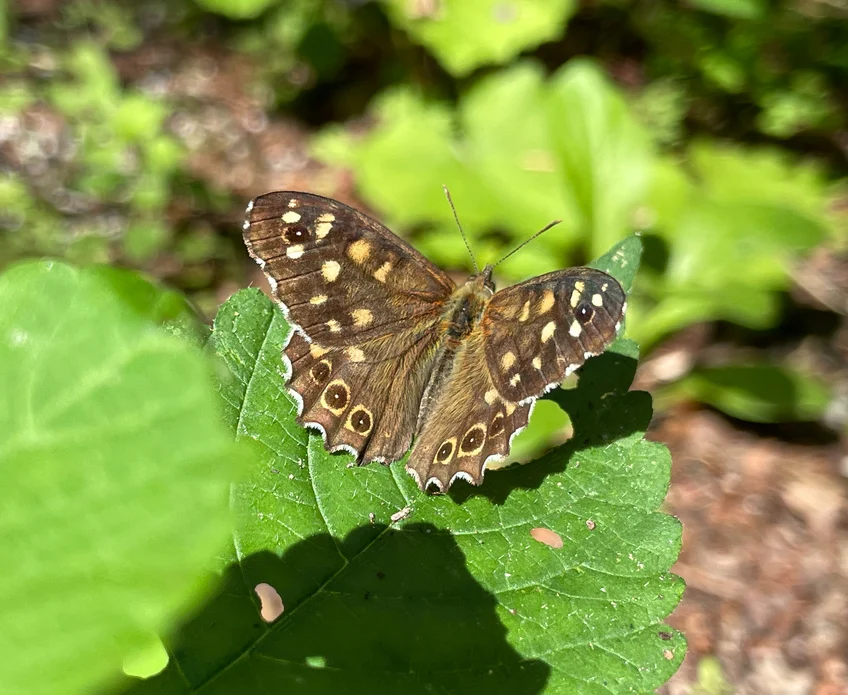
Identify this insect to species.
Pararge aegeria
